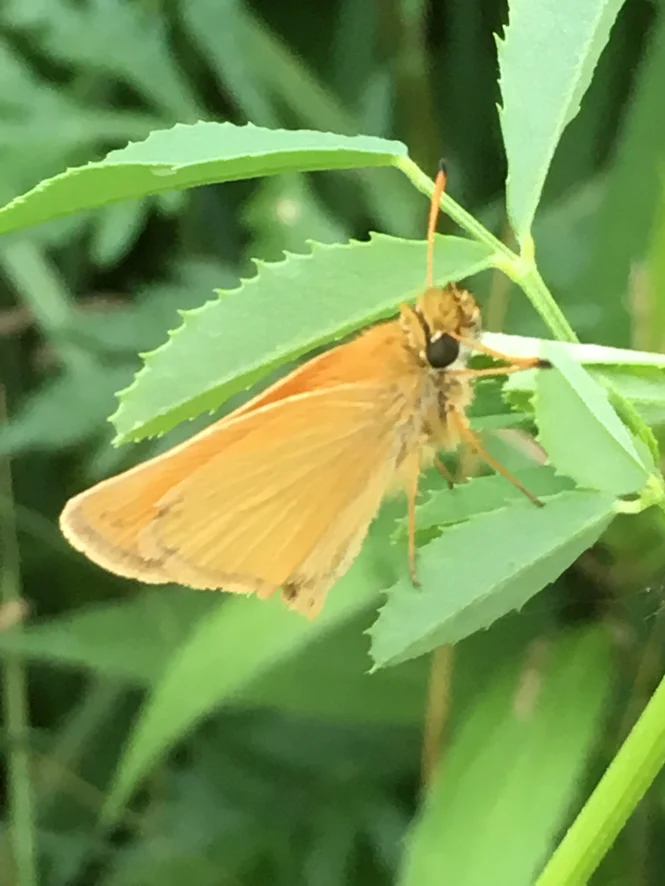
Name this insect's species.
Thymelicus lineola
